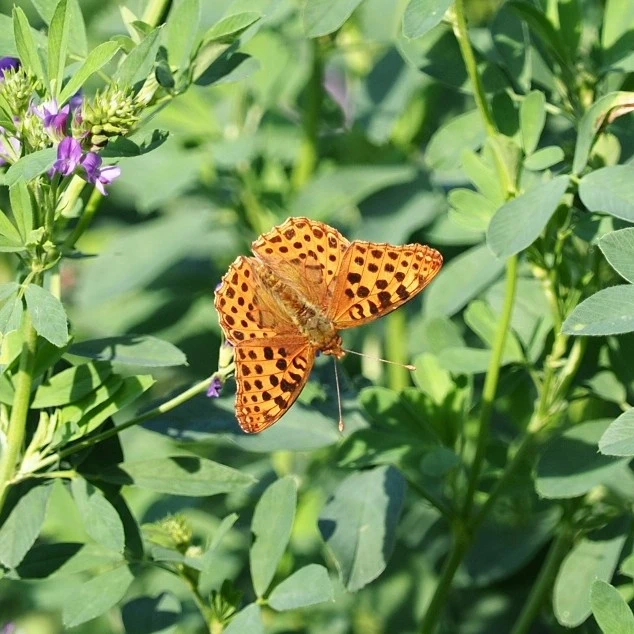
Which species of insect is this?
Issoria lathonia
